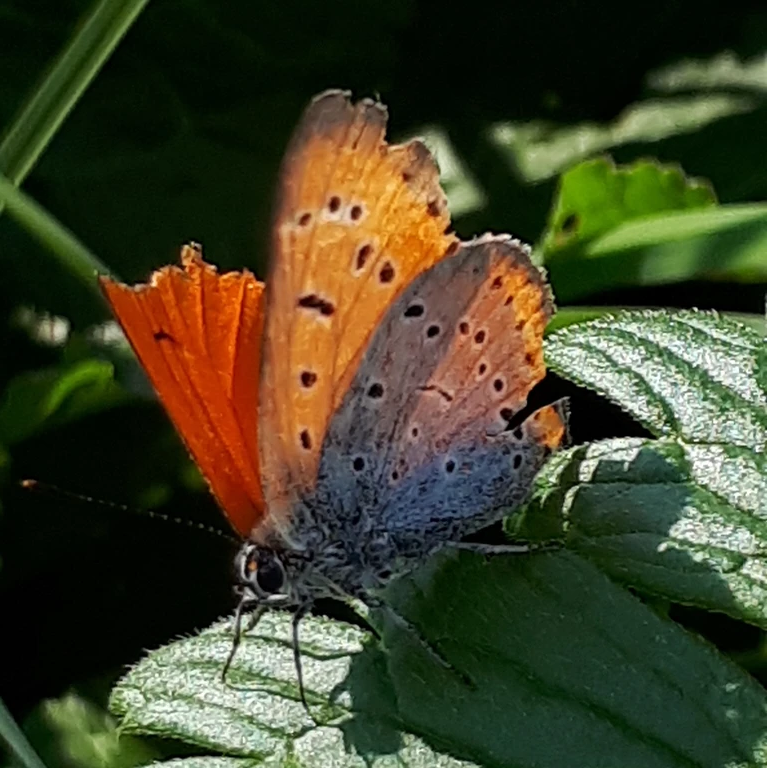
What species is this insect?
Lycaena dispar
